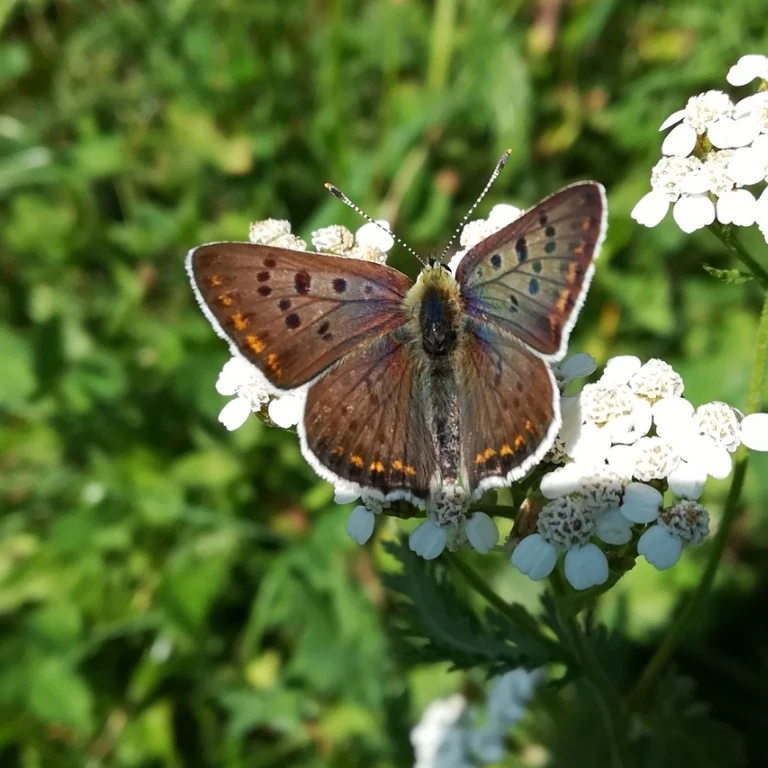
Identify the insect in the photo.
Lycaena tityrus (also Loweia tityrus)
